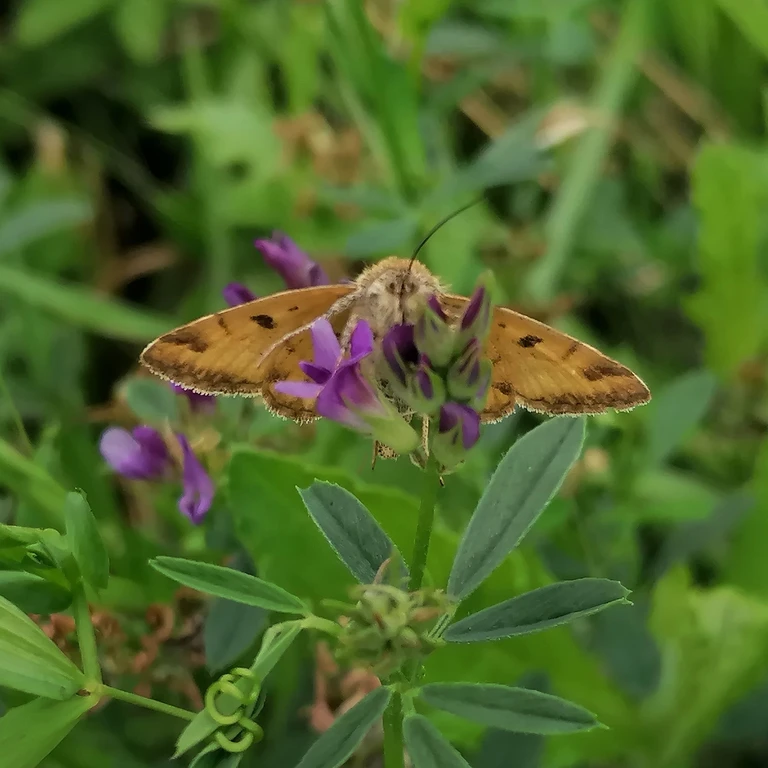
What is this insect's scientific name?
Euclidia glyphica
